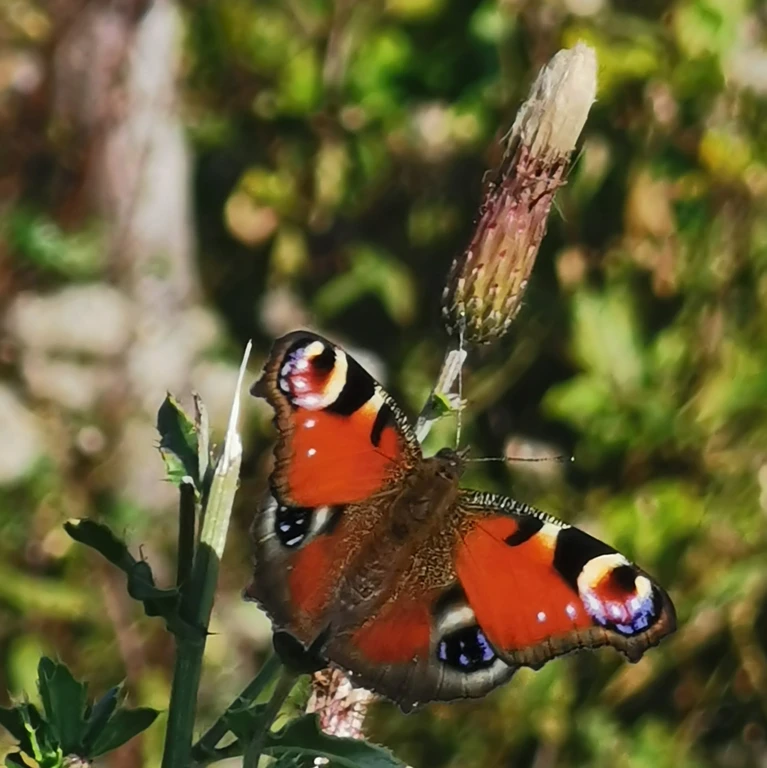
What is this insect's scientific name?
Aglais io
